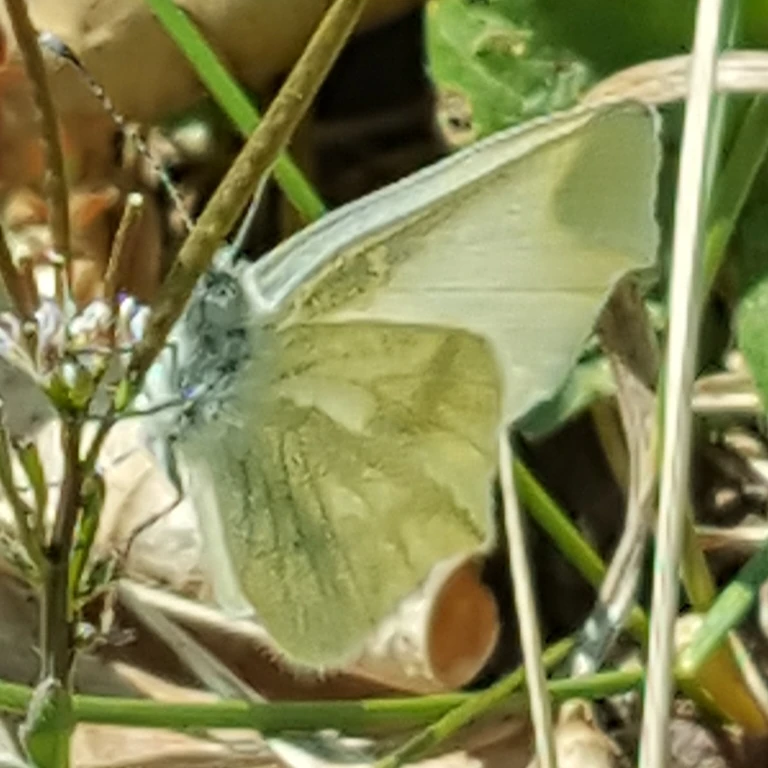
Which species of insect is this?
Leptidea sinapis/juvernica
